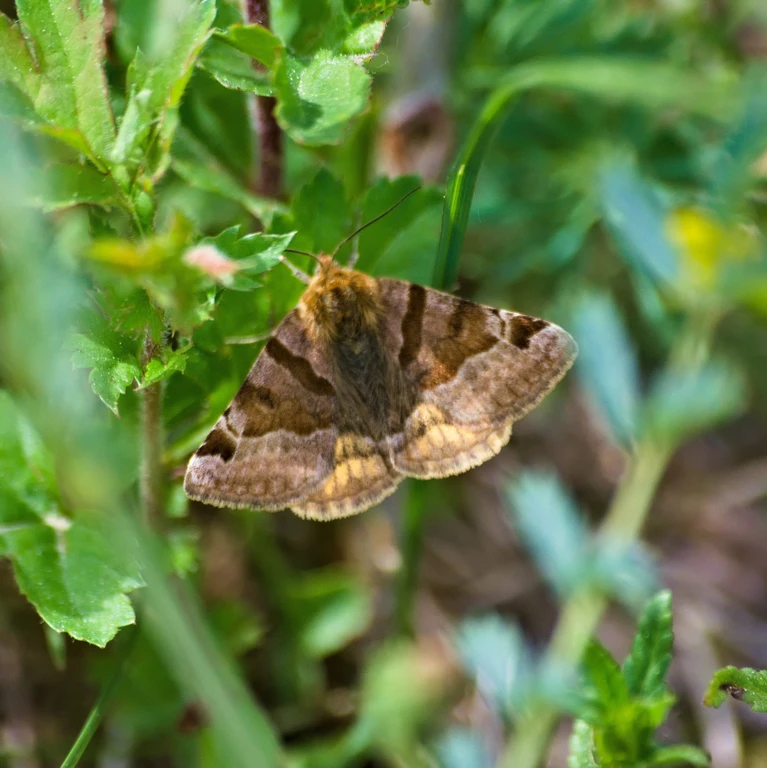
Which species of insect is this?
Euclidia glyphica
